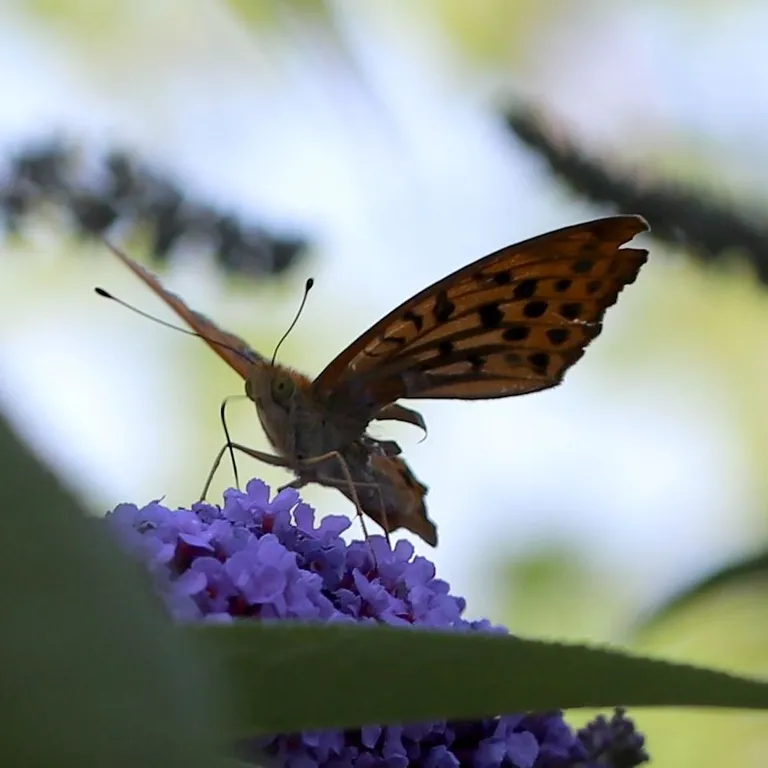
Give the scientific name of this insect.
Argynnis paphia
